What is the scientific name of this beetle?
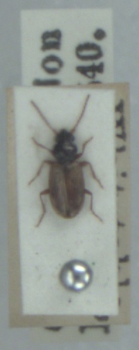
Bembidion ephippium
